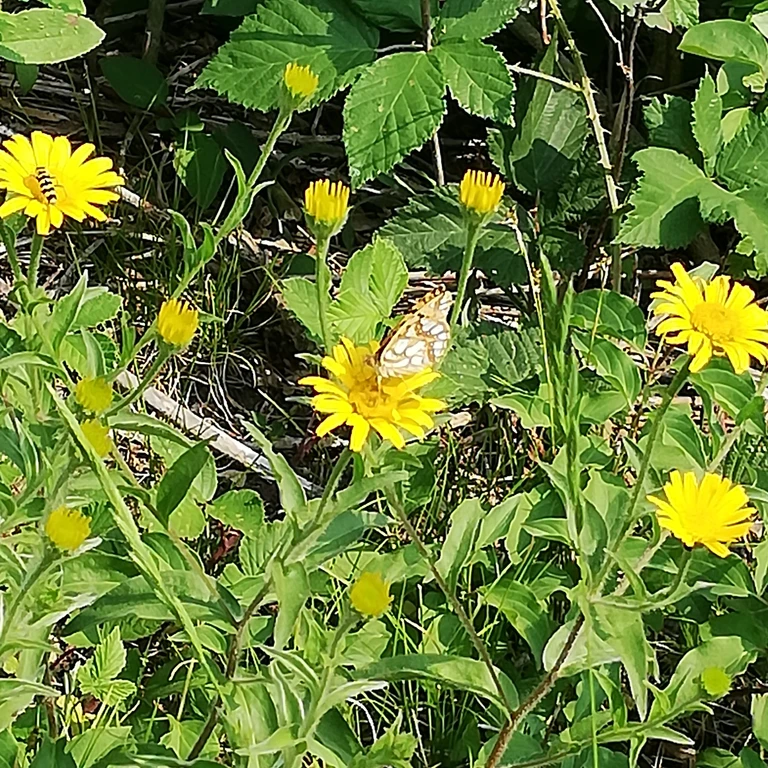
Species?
Issoria lathonia
